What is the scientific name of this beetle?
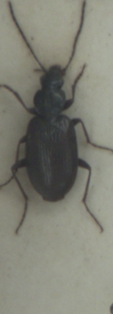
Agonum micans
